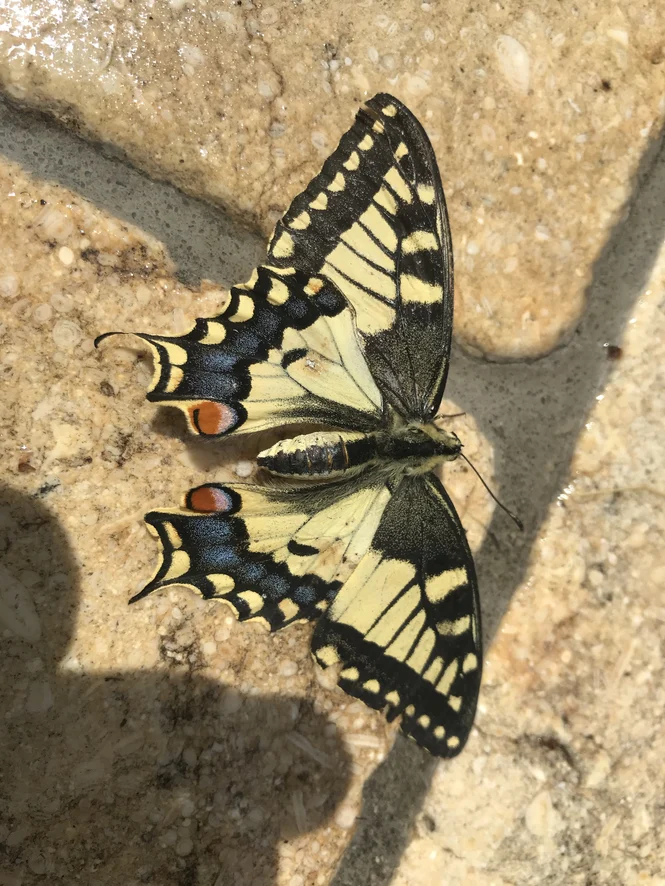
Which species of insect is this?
Papilio machaon
